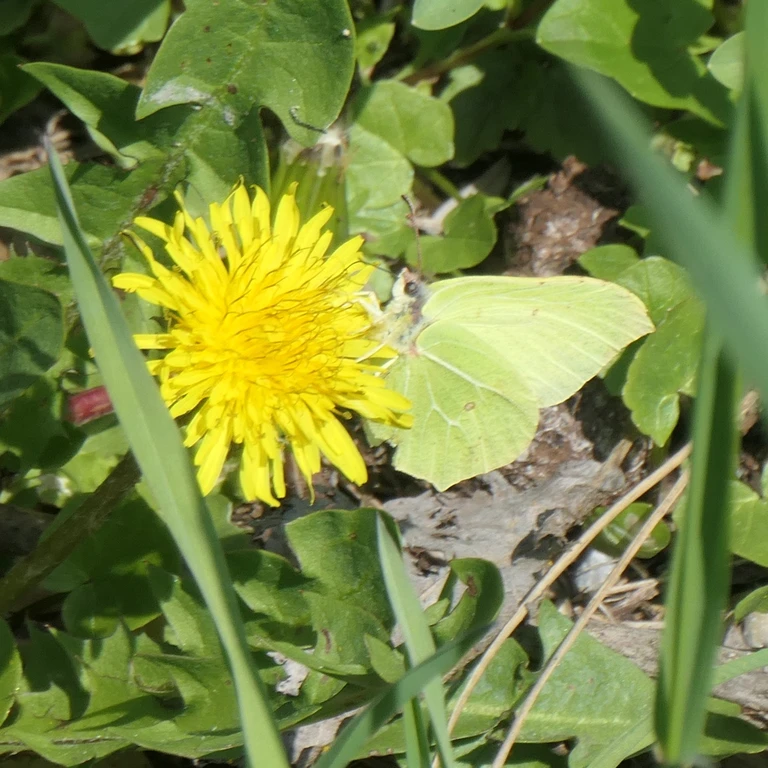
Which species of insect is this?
Gonepteryx rhamni
